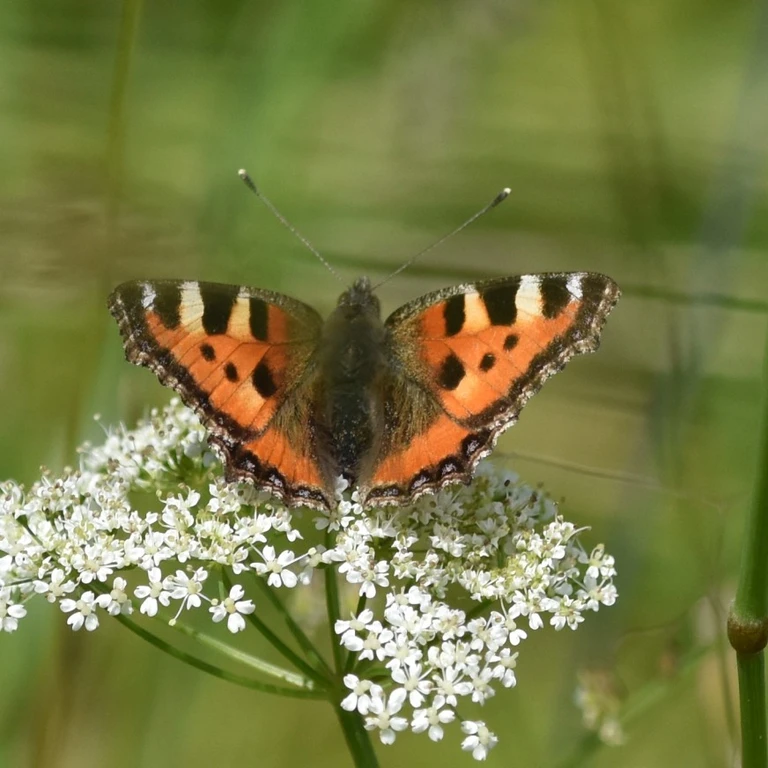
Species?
Aglais urticae
